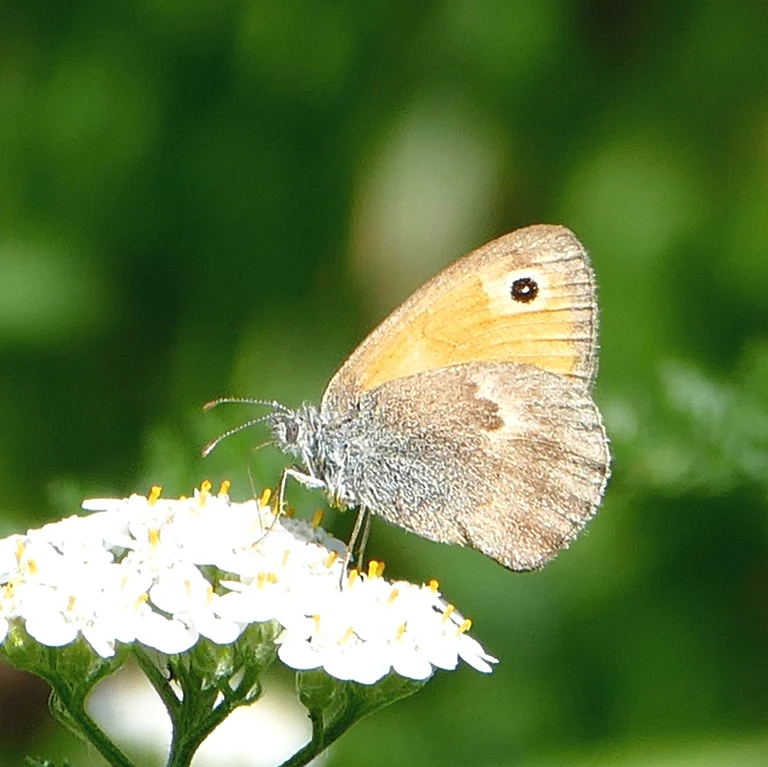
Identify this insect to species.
Coenonympha pamphilus
